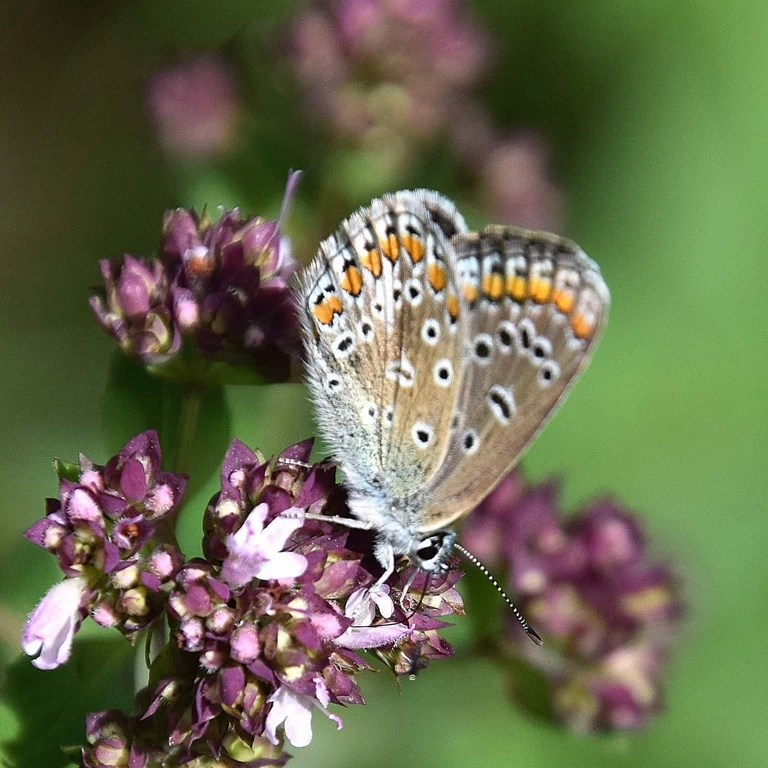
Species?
Polyommatus icarus
